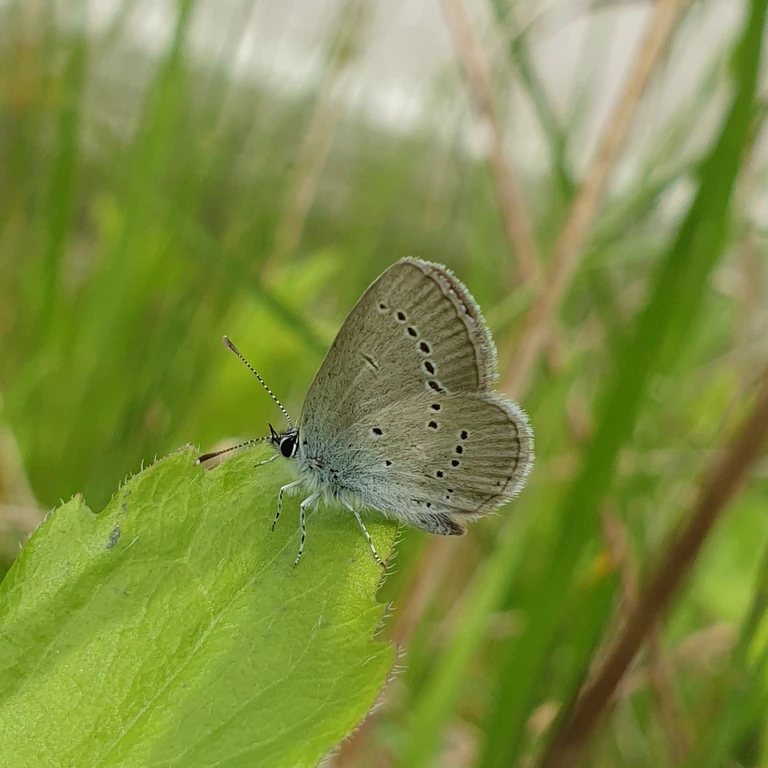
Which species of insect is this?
Cupido minimus
